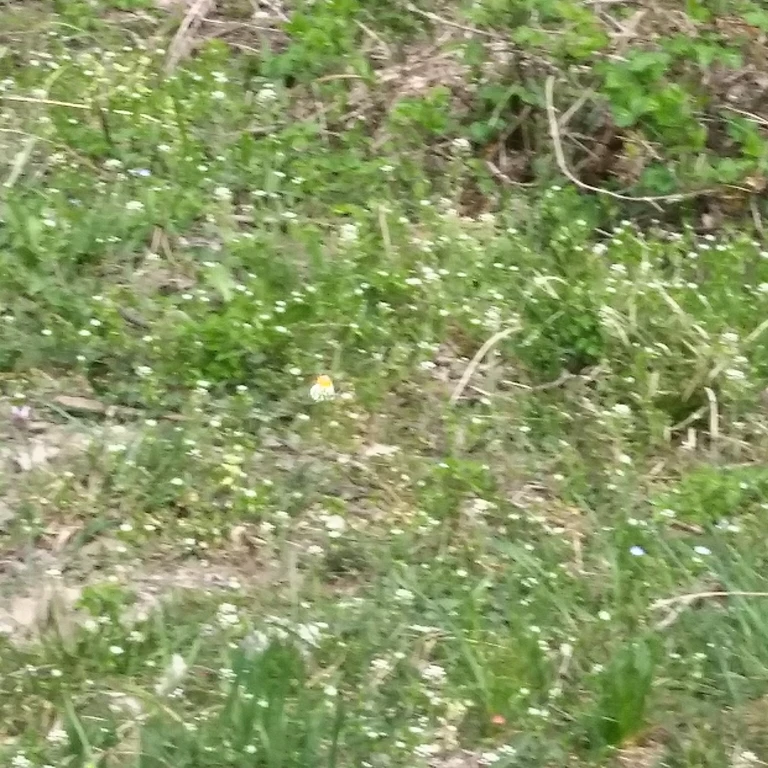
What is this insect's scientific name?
Anthocharis cardamines
